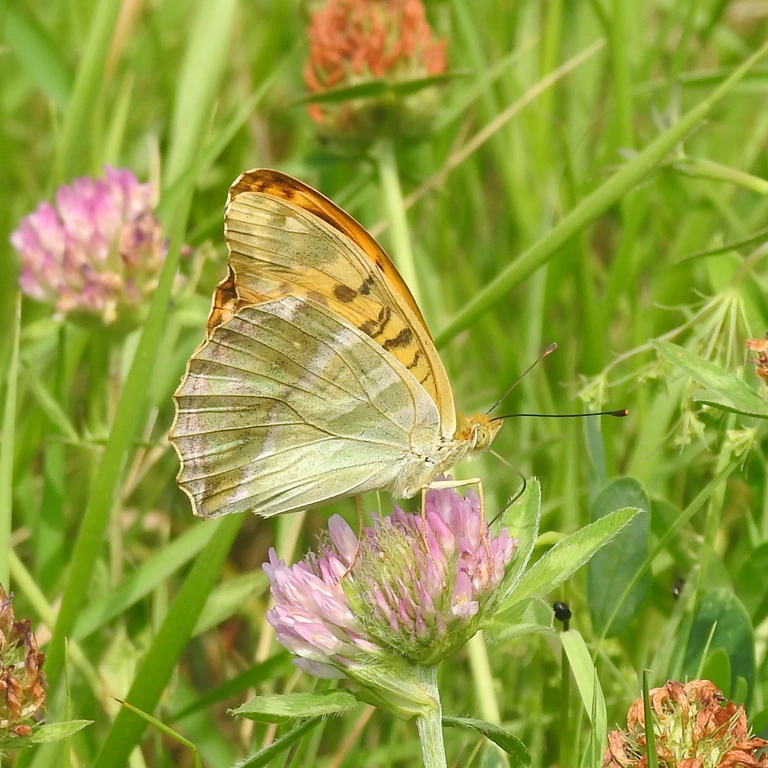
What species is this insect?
Argynnis paphia
